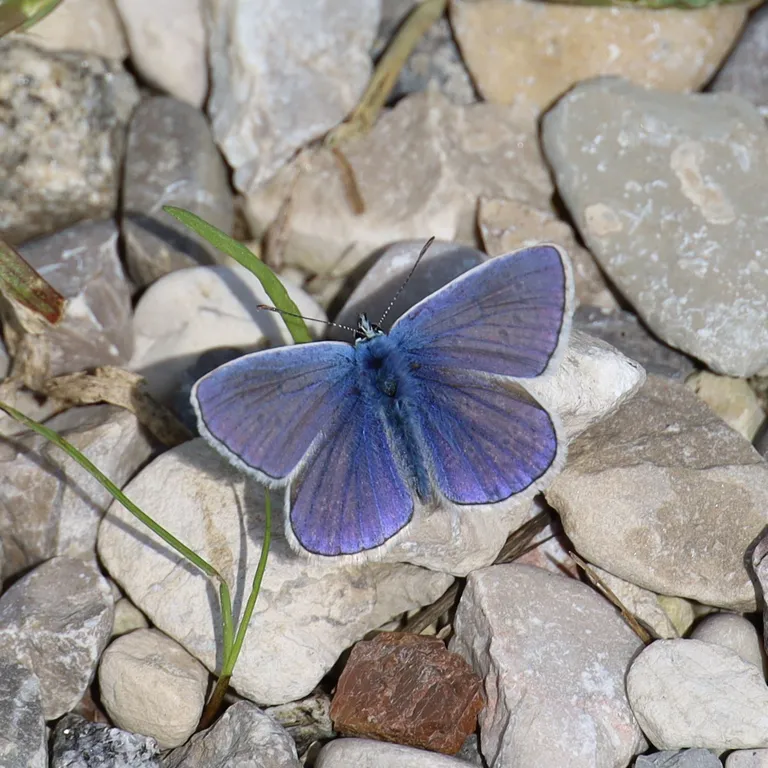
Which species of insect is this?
Polyommatus icarus
